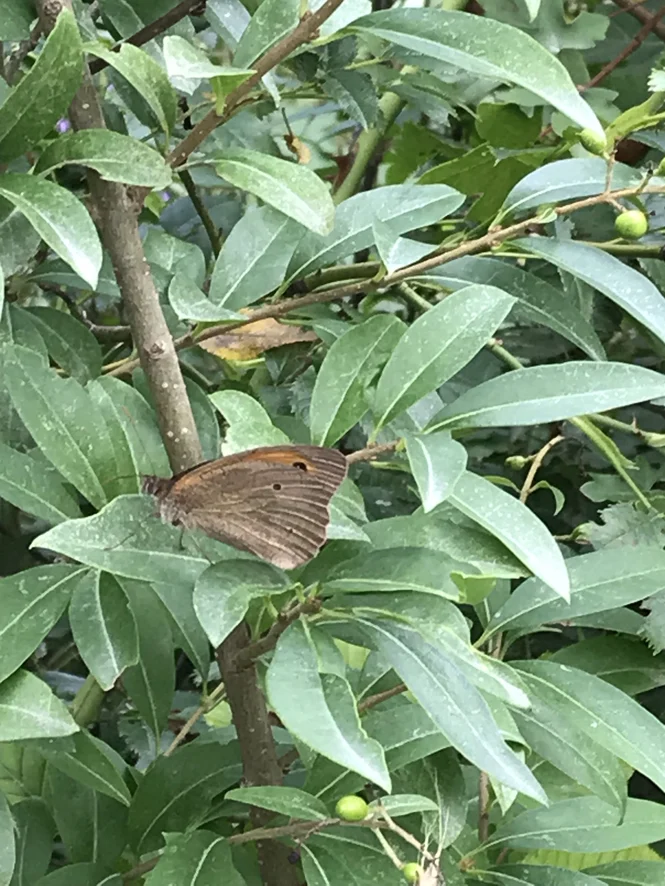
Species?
Maniola jurtina
